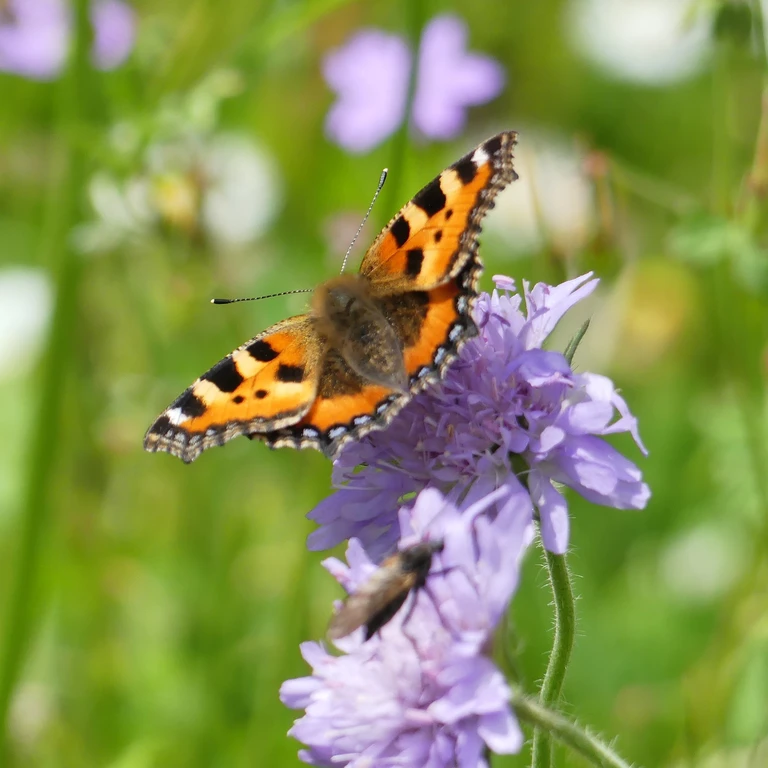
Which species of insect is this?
Aglais urticae
